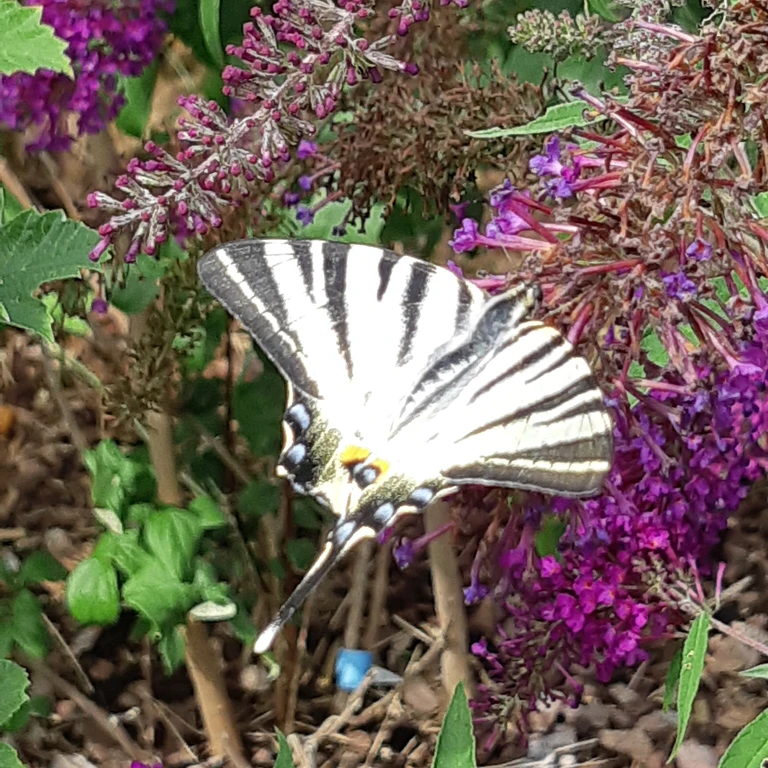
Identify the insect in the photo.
Iphiclides podalirius
